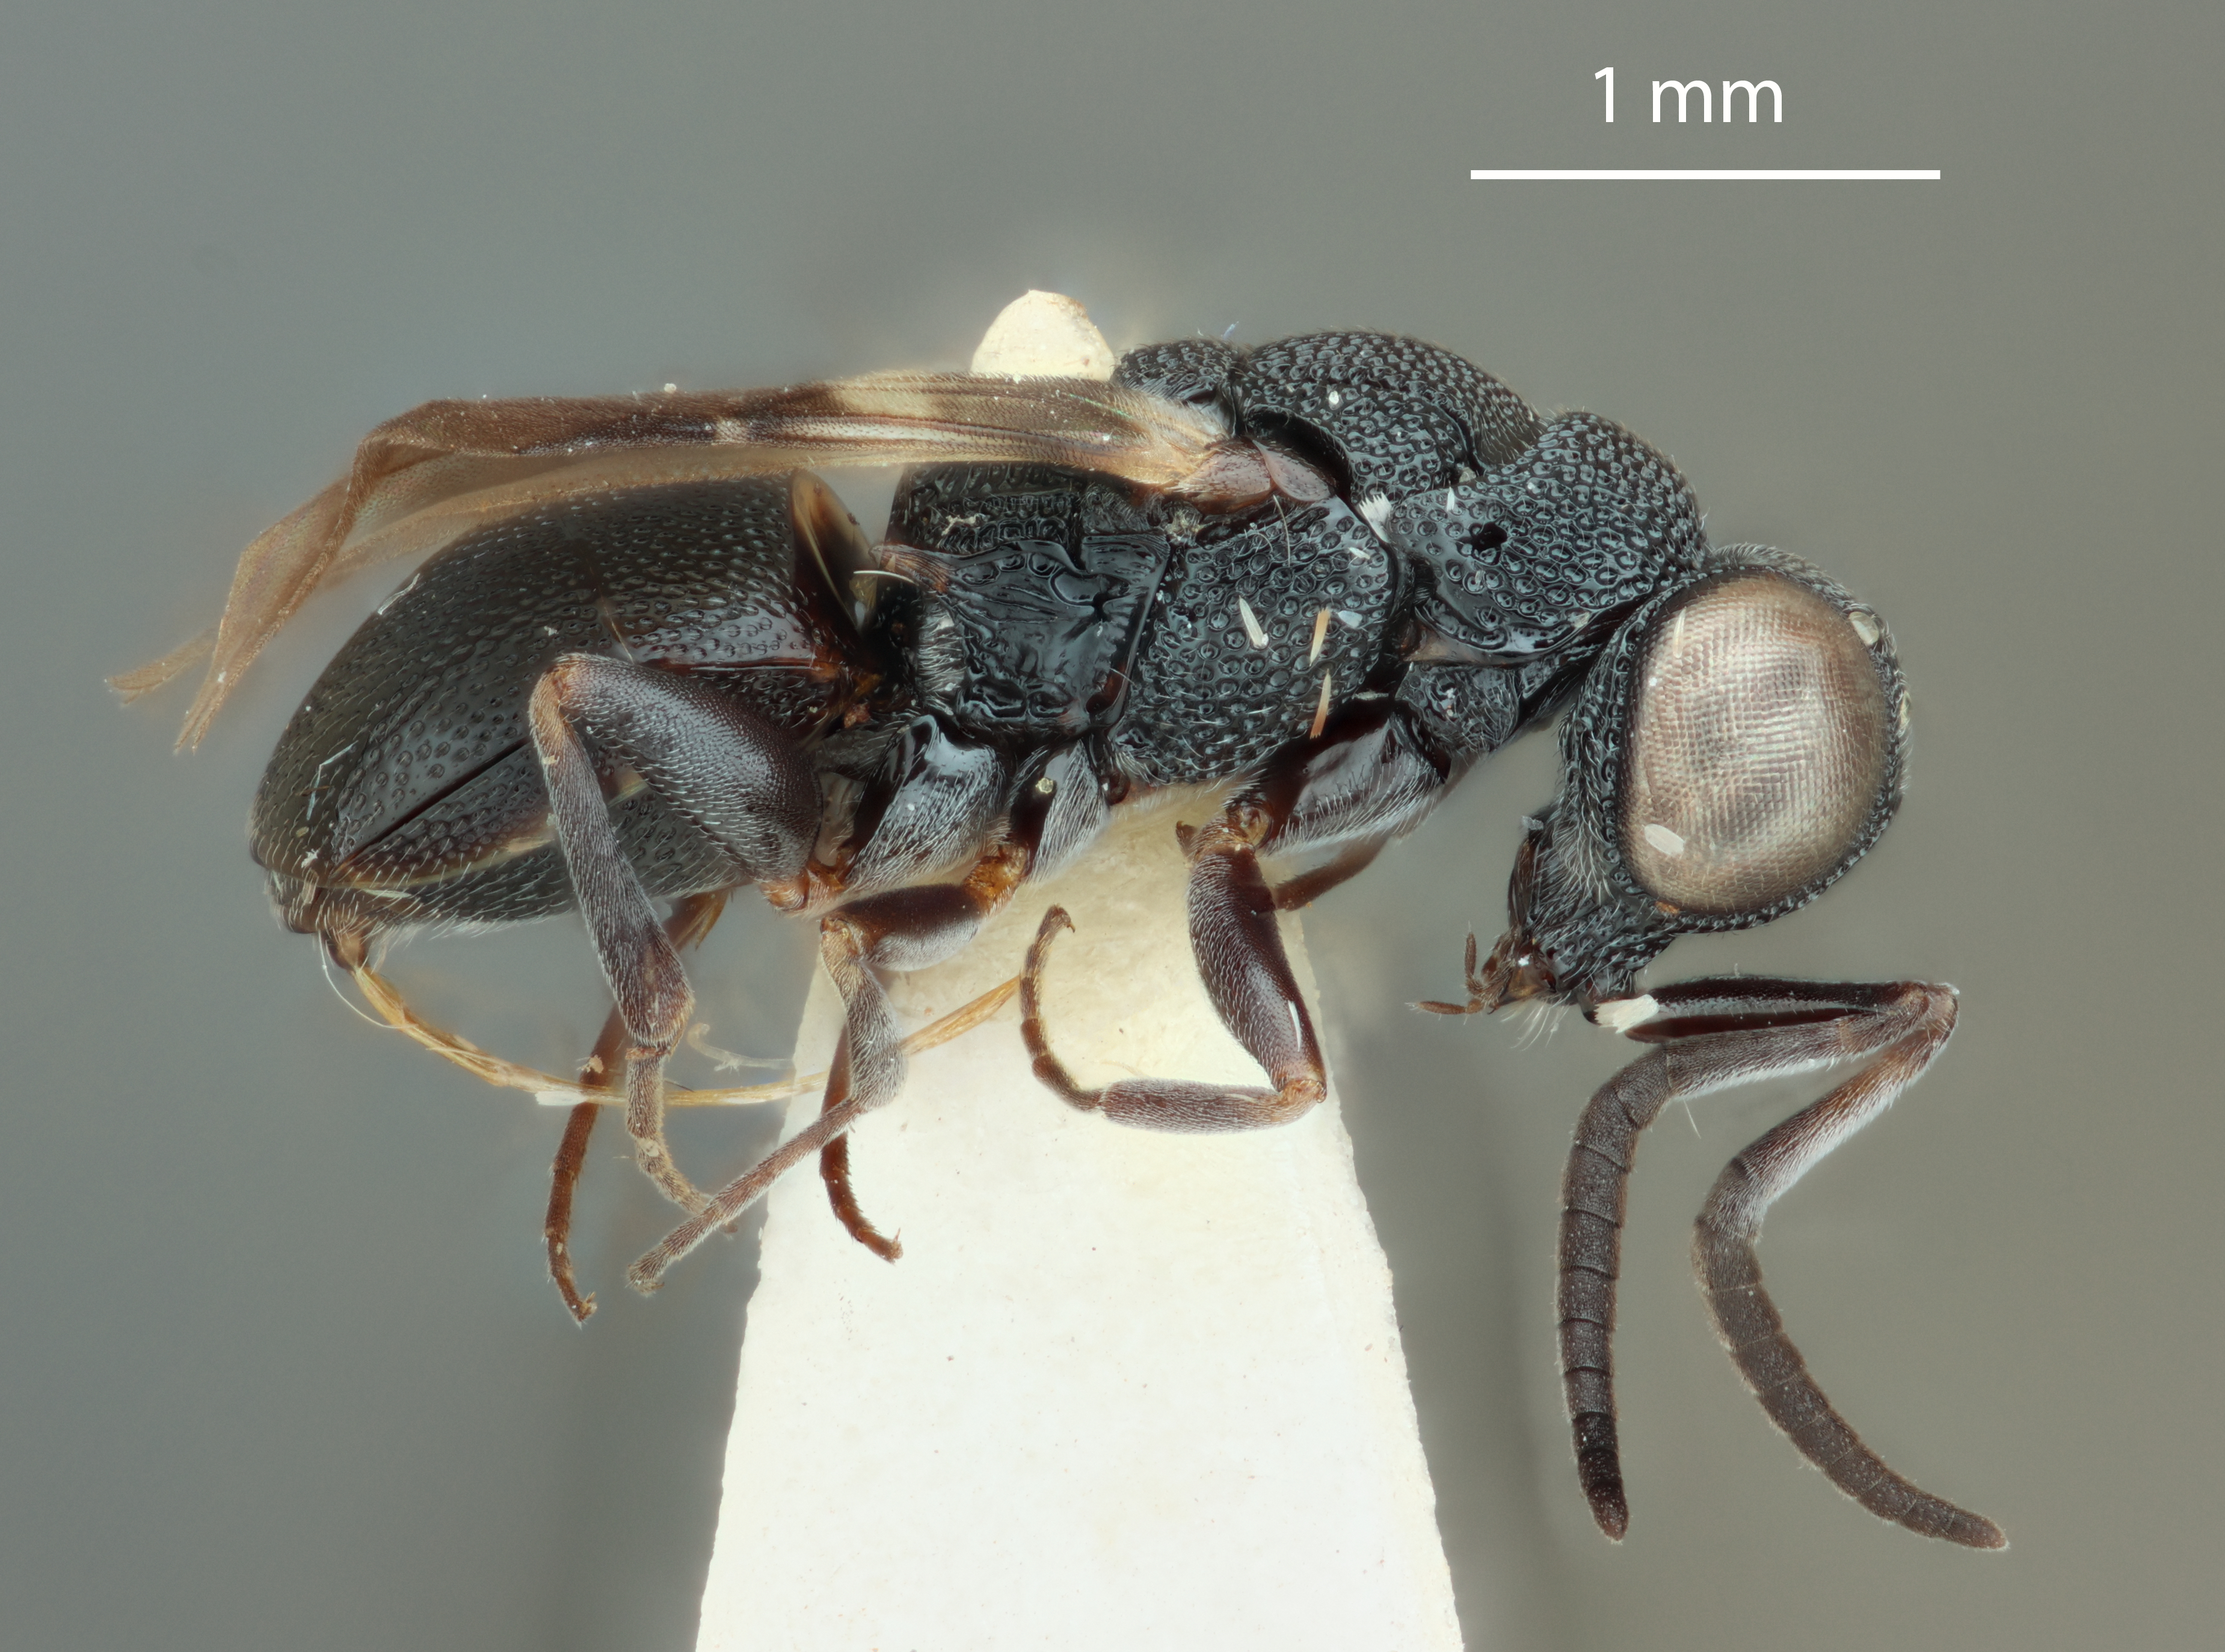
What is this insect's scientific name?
Perissosega venablei
